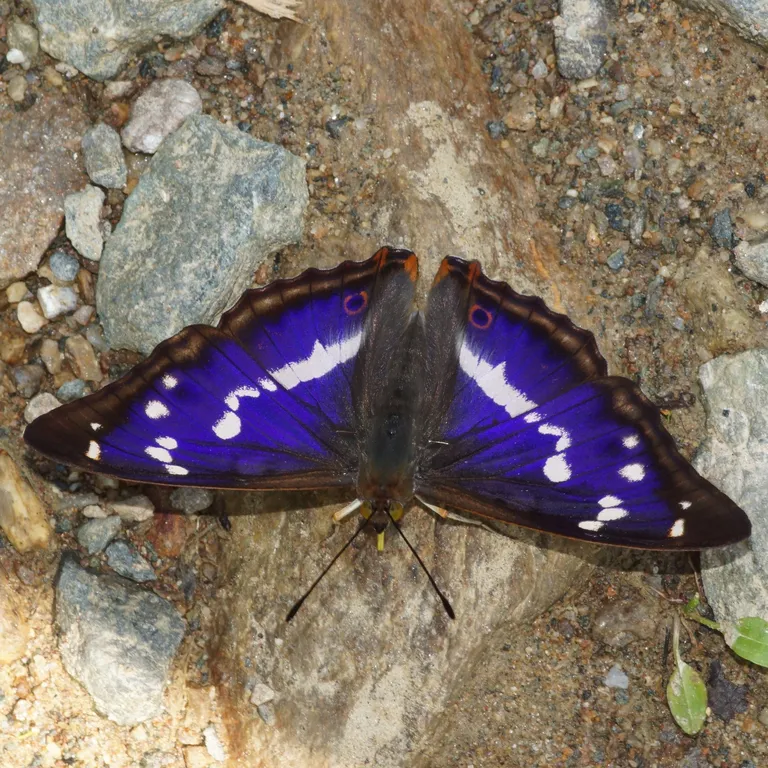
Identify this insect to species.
Apatura iris
